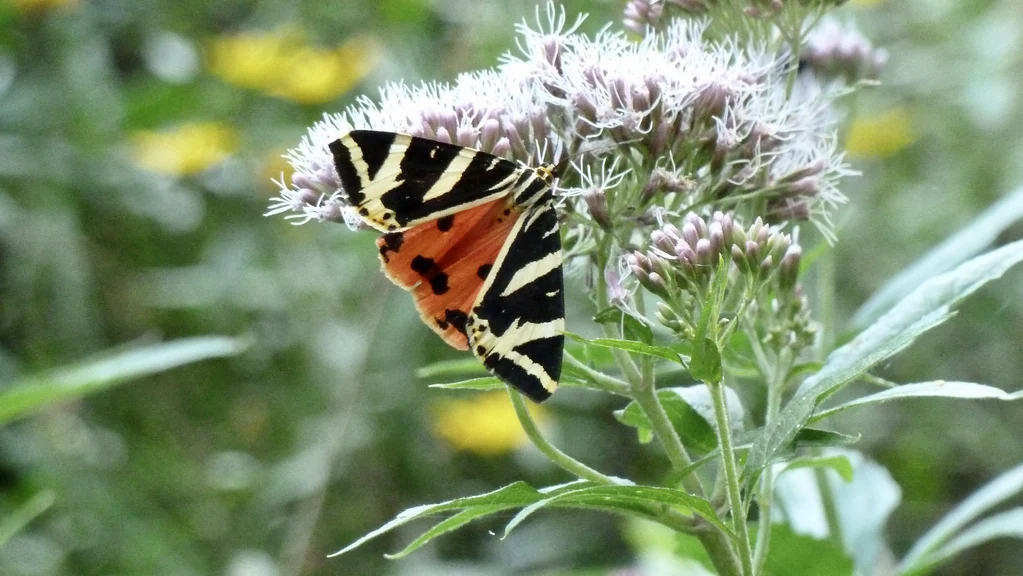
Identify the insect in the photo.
Euplagia quadripunctaria
